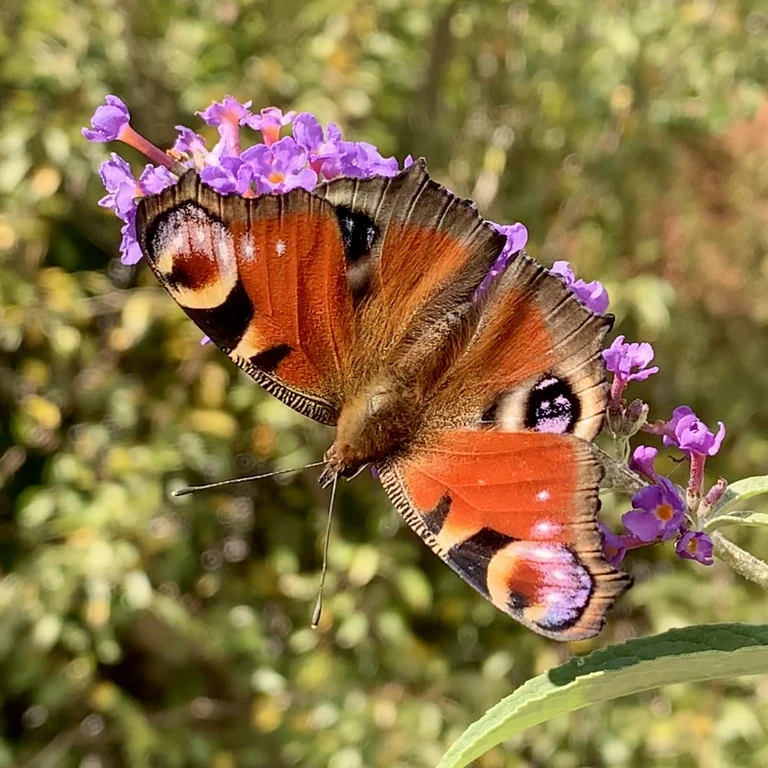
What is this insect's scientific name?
Aglais io
